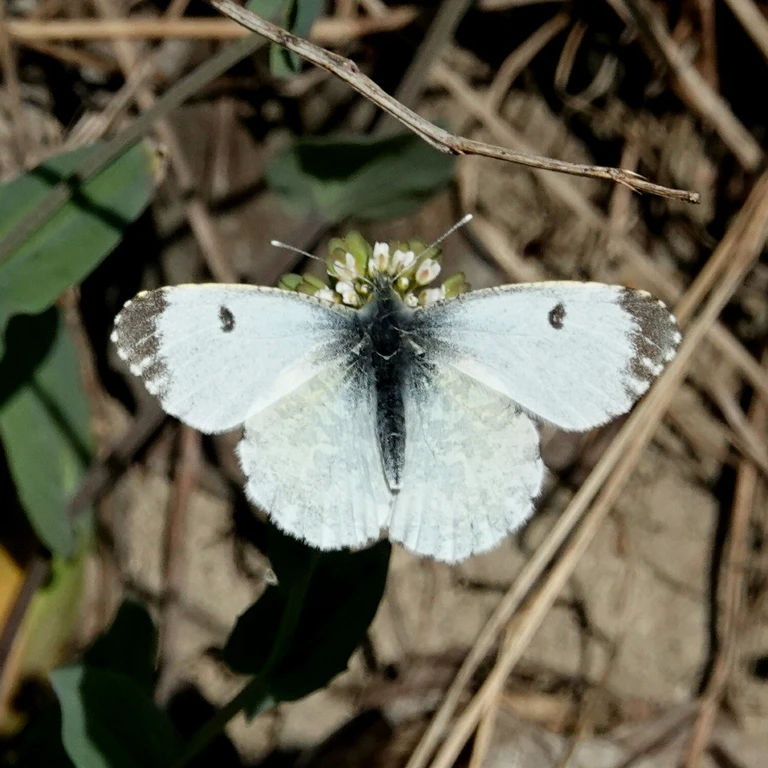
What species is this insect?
Anthocharis cardamines
